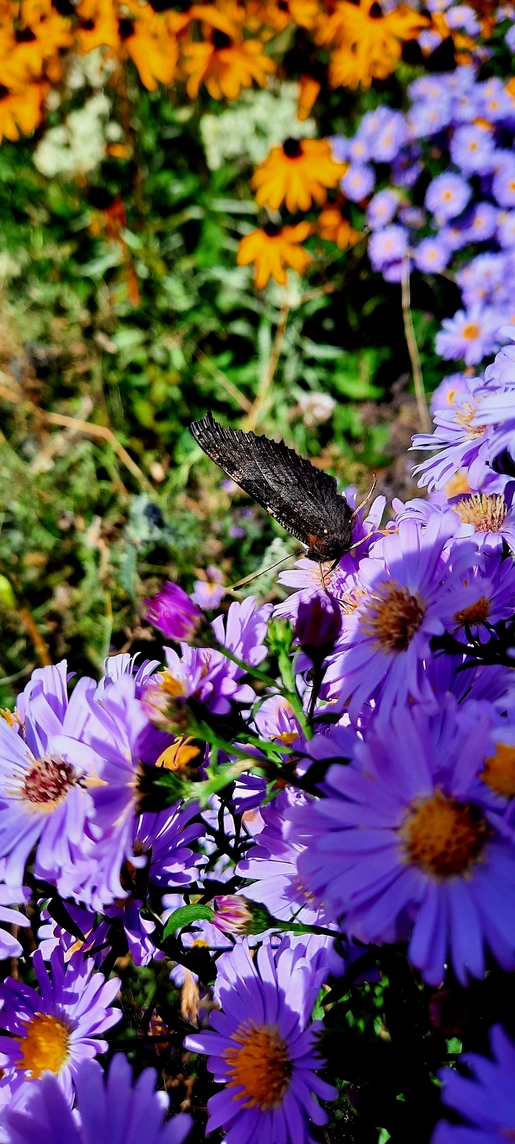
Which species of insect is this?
Aglais io
